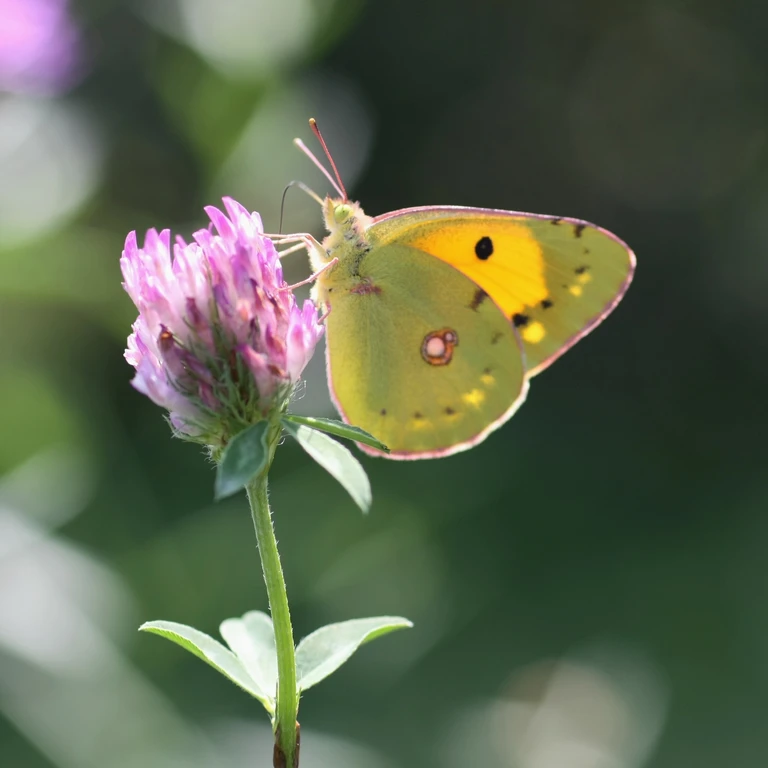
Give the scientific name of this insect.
Colias croceus
